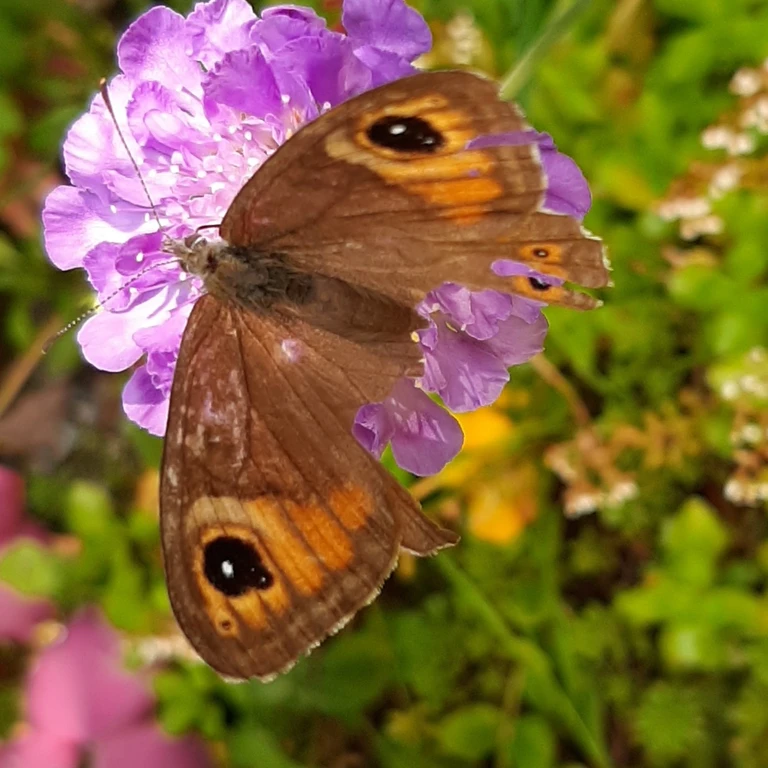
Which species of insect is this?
Lasiommata maera (also Pararge maera)
